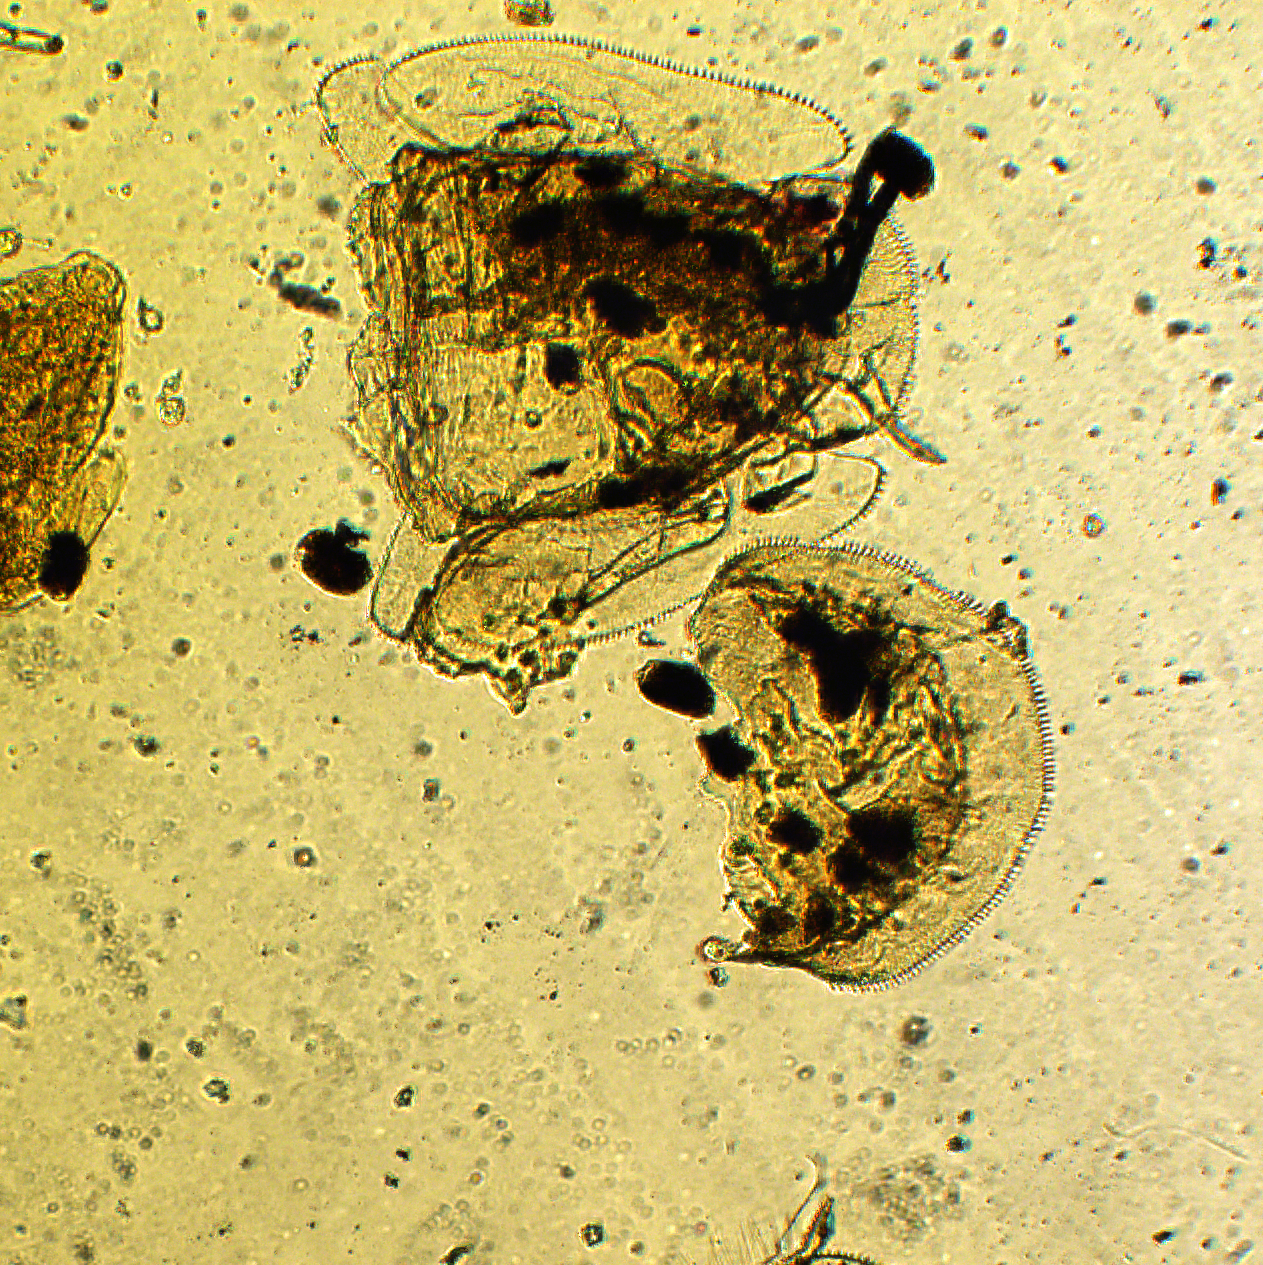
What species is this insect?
Metaphycus psyllidis
